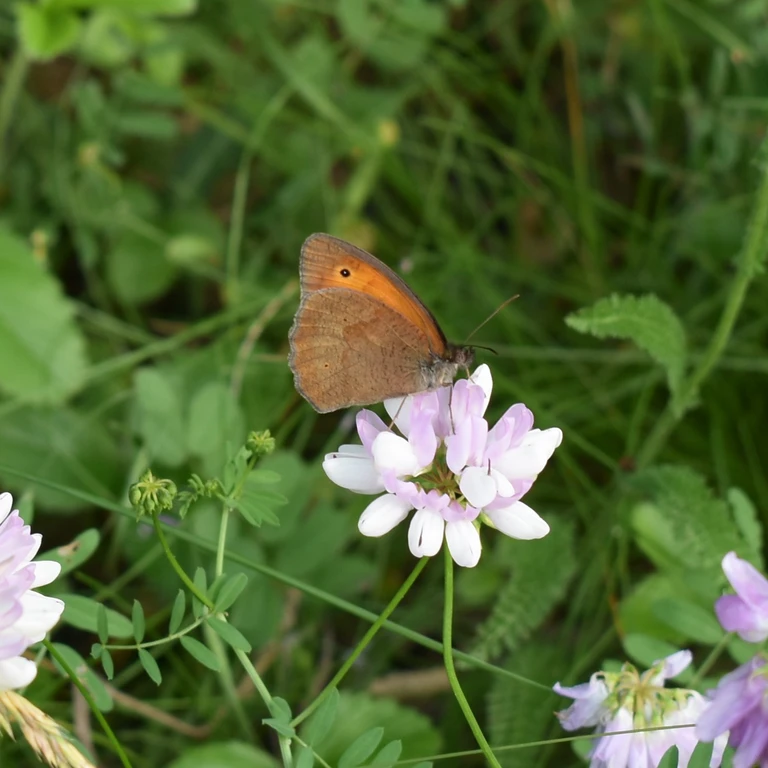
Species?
Maniola jurtina
